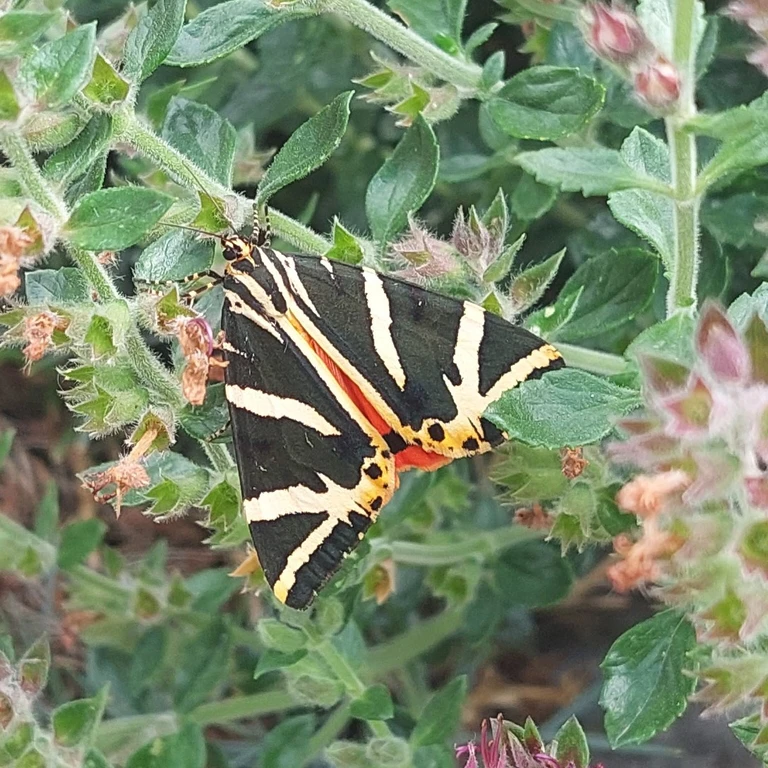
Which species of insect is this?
Euplagia quadripunctaria
